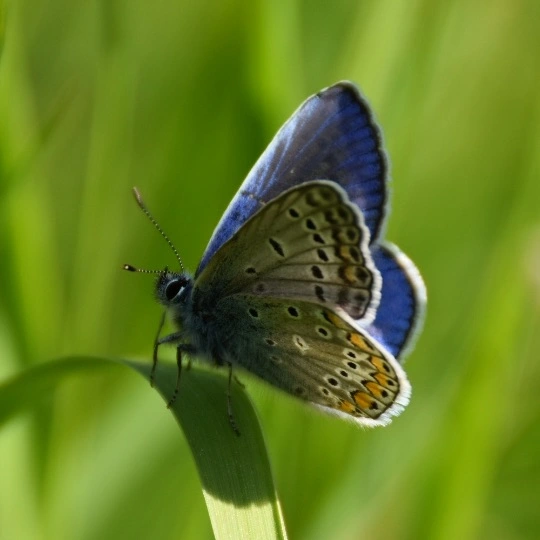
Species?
Polyommatus icarus
